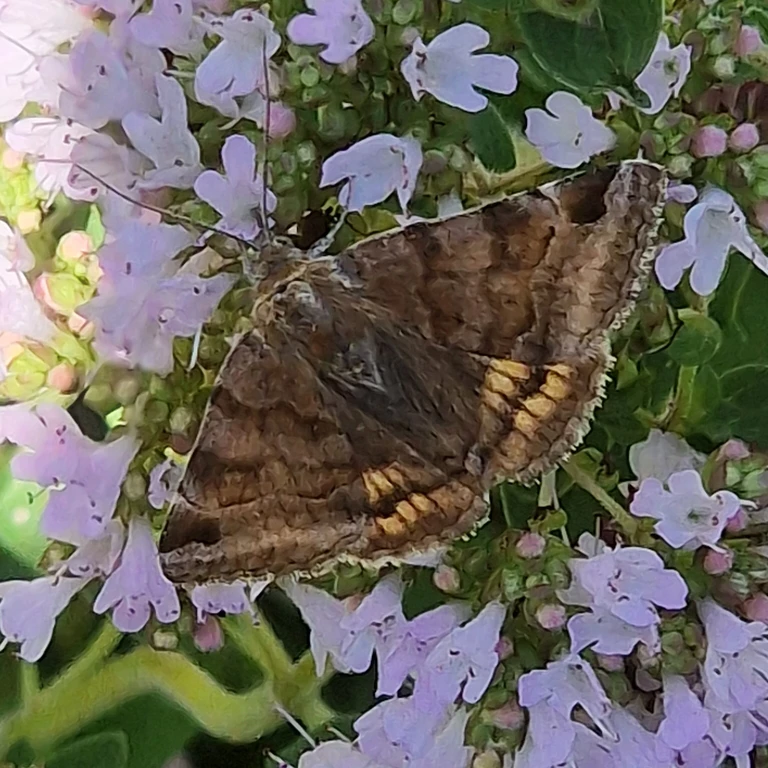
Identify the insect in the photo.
Euclidia glyphica
